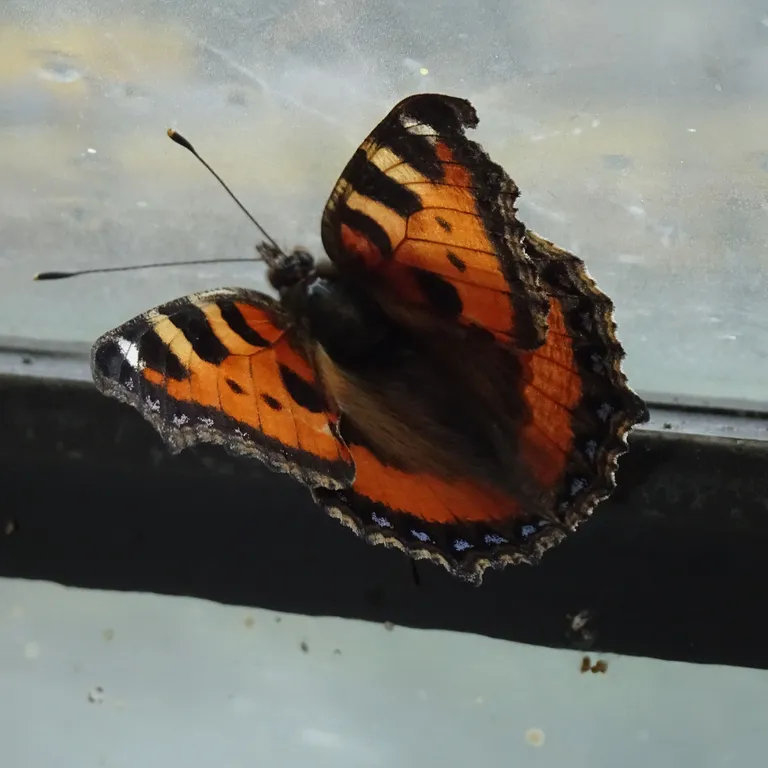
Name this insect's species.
Aglais urticae
